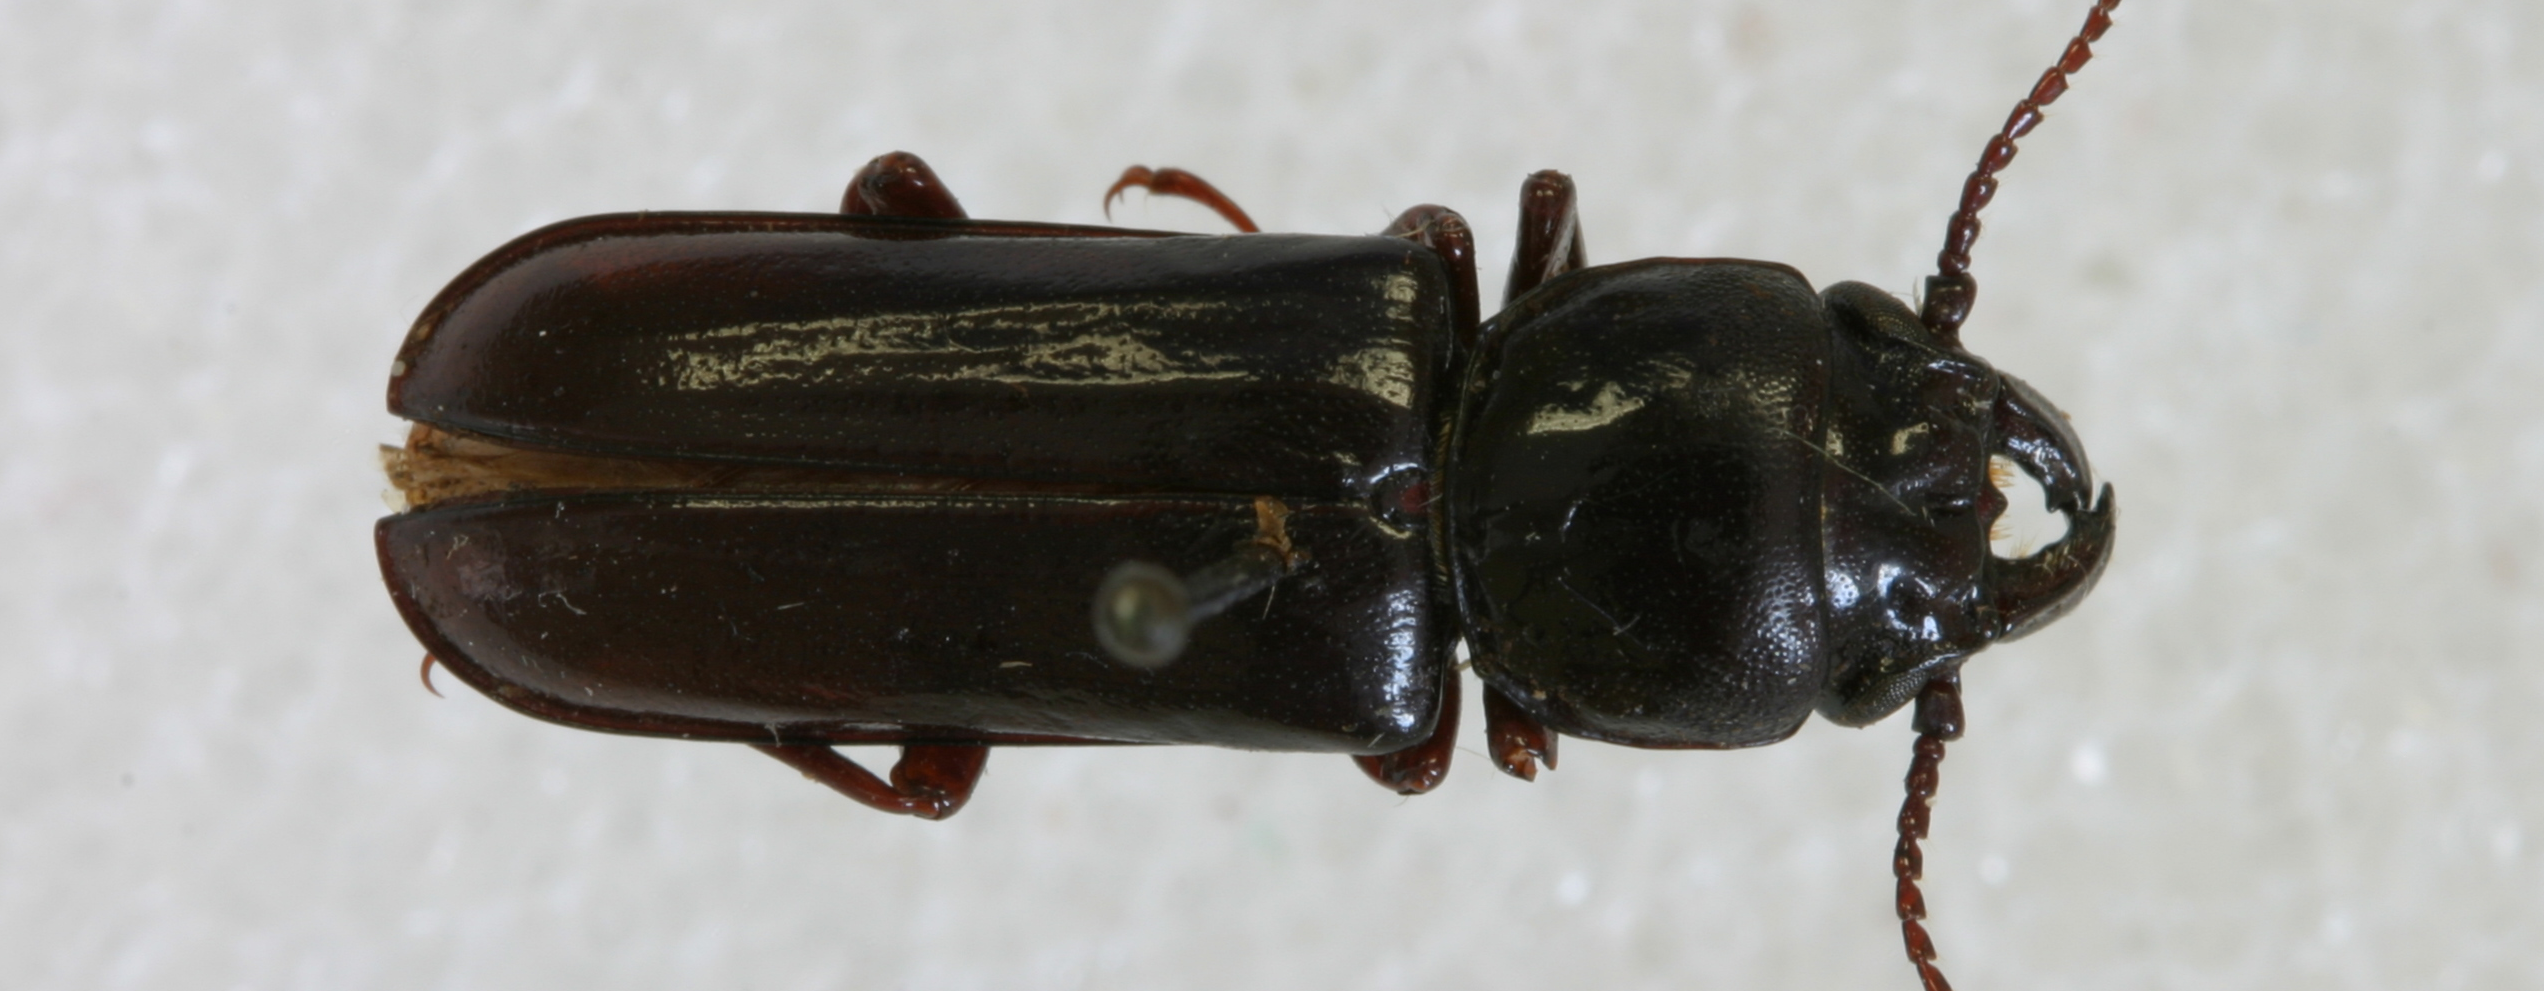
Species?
Komiyandra luzonica
